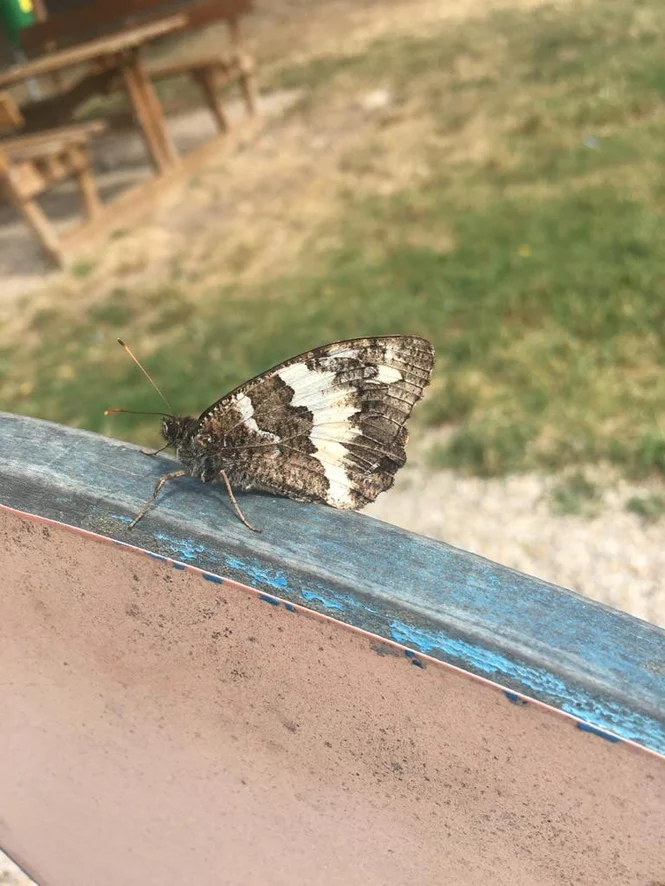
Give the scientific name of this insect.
Brintesia circe
